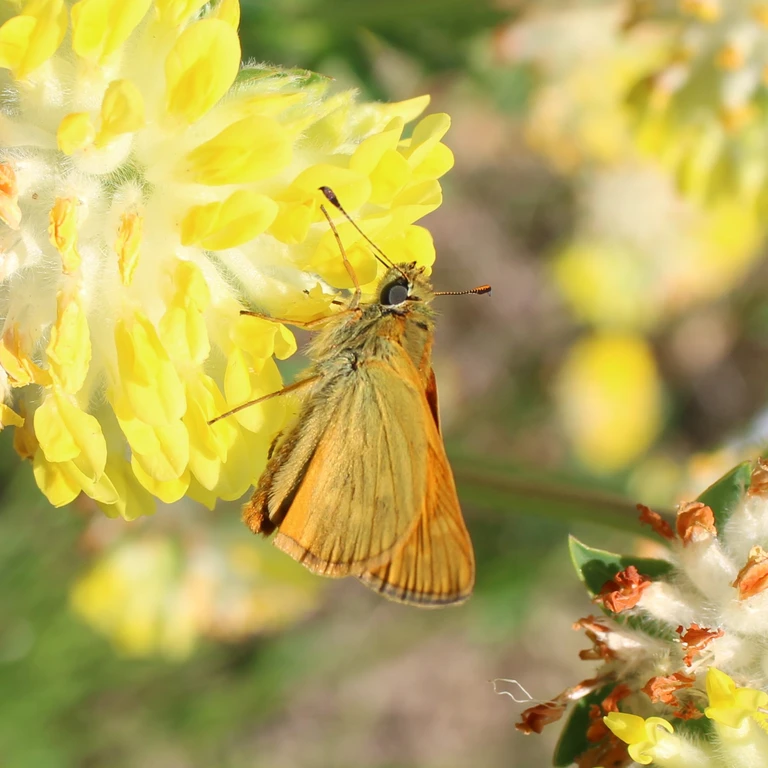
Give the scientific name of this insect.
Ochlodes sylvanus (also Ochlodes venata)
